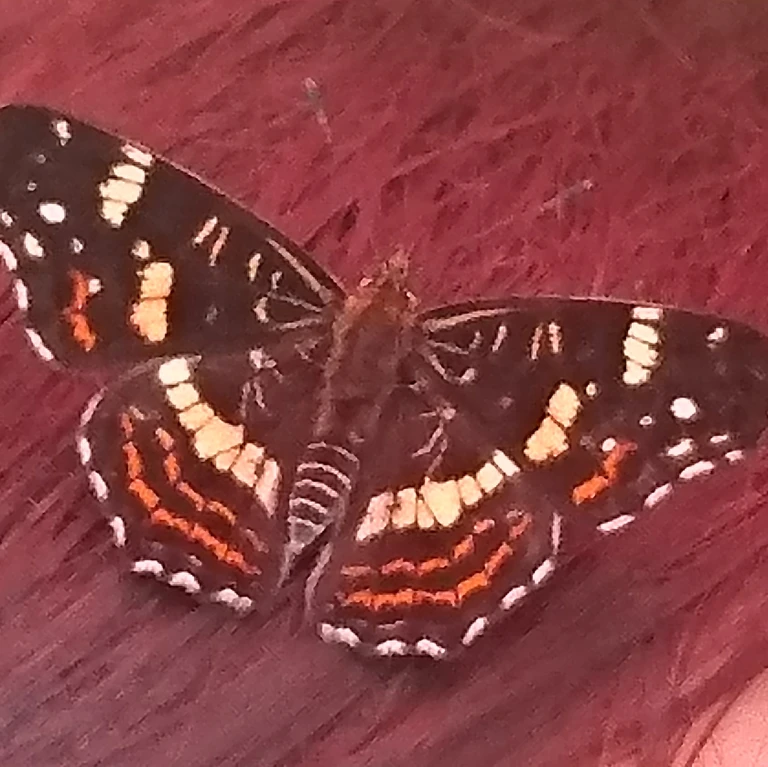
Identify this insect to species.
Araschnia levana
